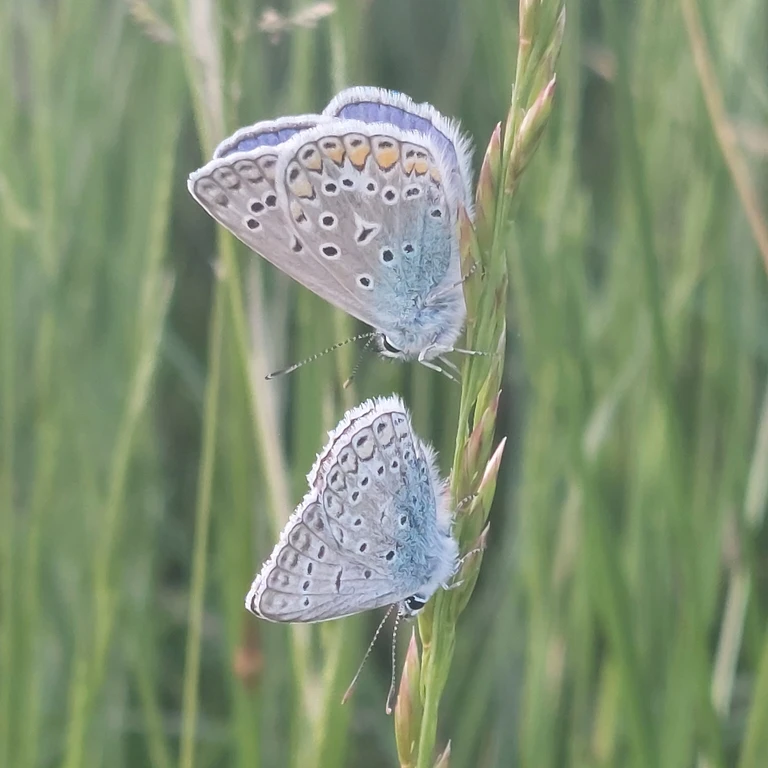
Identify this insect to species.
Polyommatus icarus
